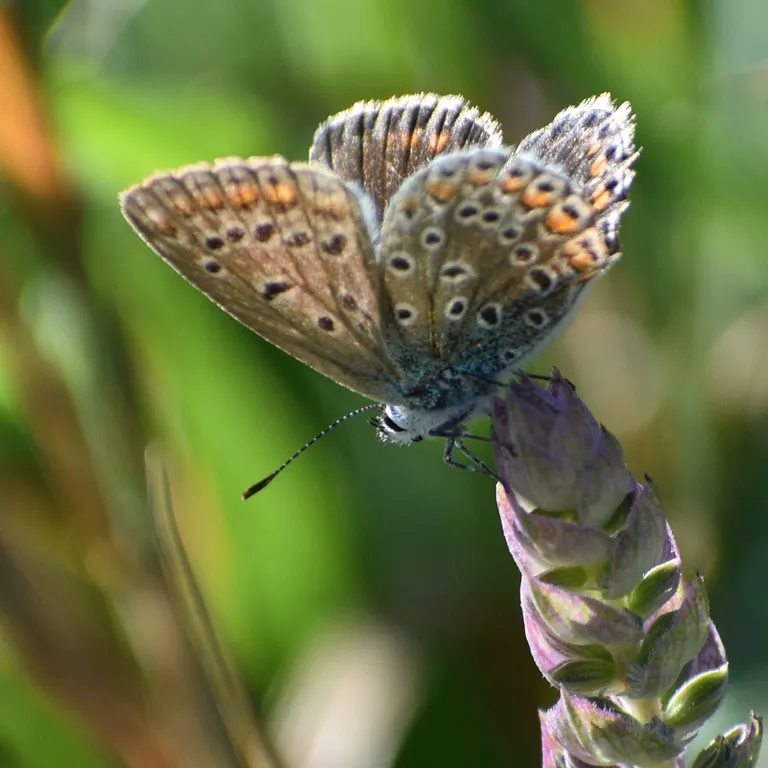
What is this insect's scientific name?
Polyommatus icarus
